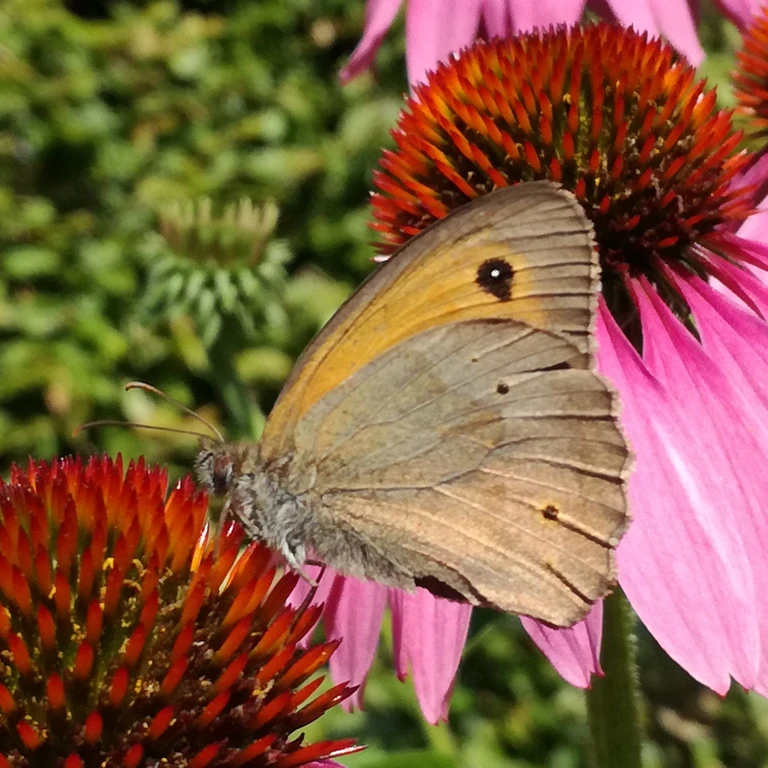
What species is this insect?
Maniola jurtina
